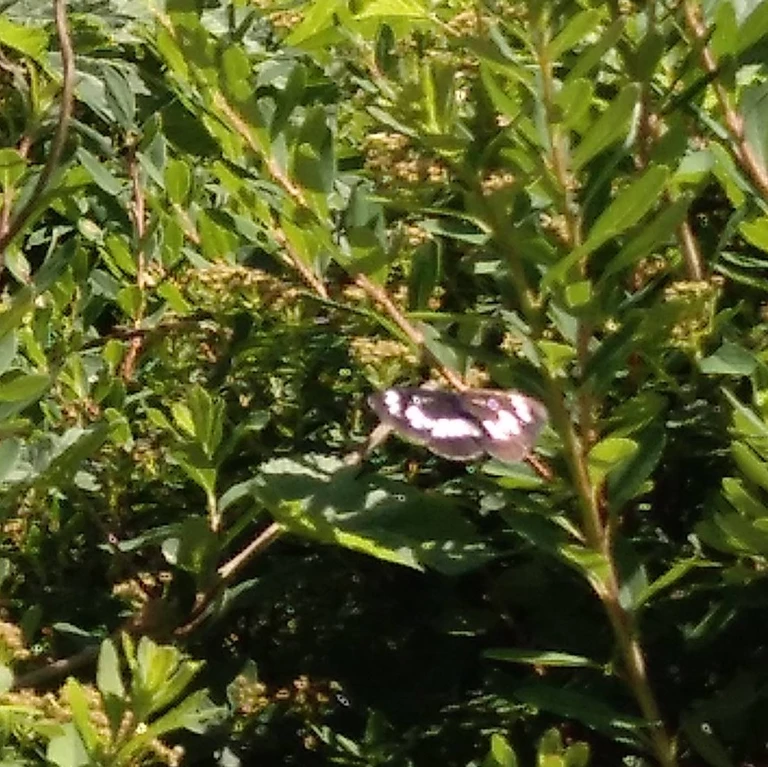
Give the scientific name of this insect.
Neptis rivularis
